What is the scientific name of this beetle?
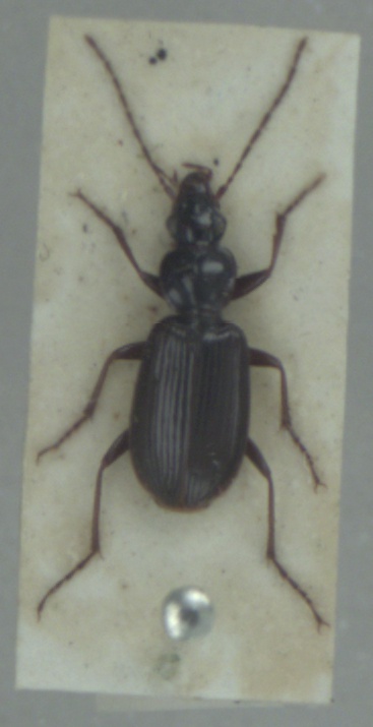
Platynus livens
